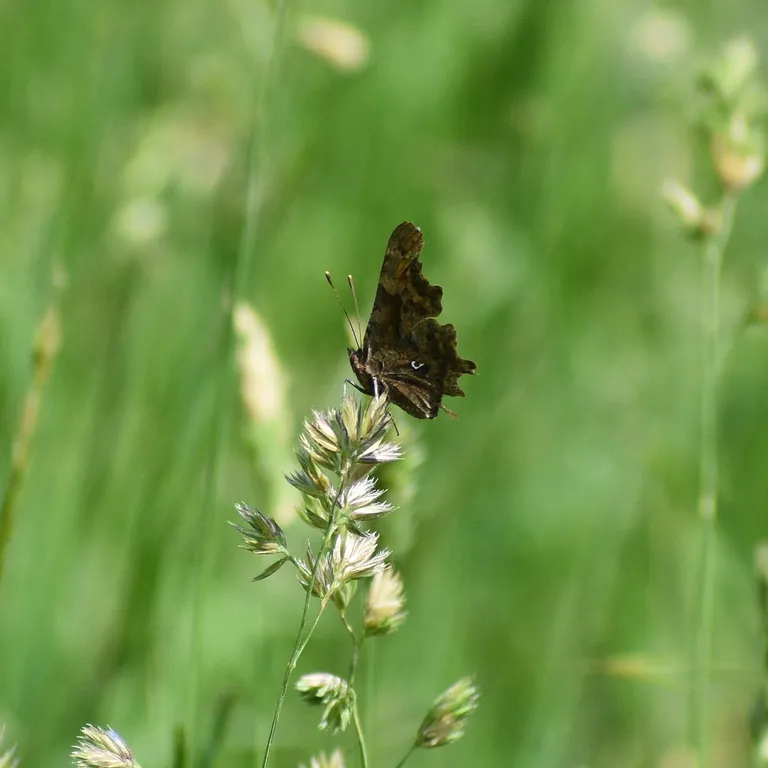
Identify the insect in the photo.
Polygonia c-album
